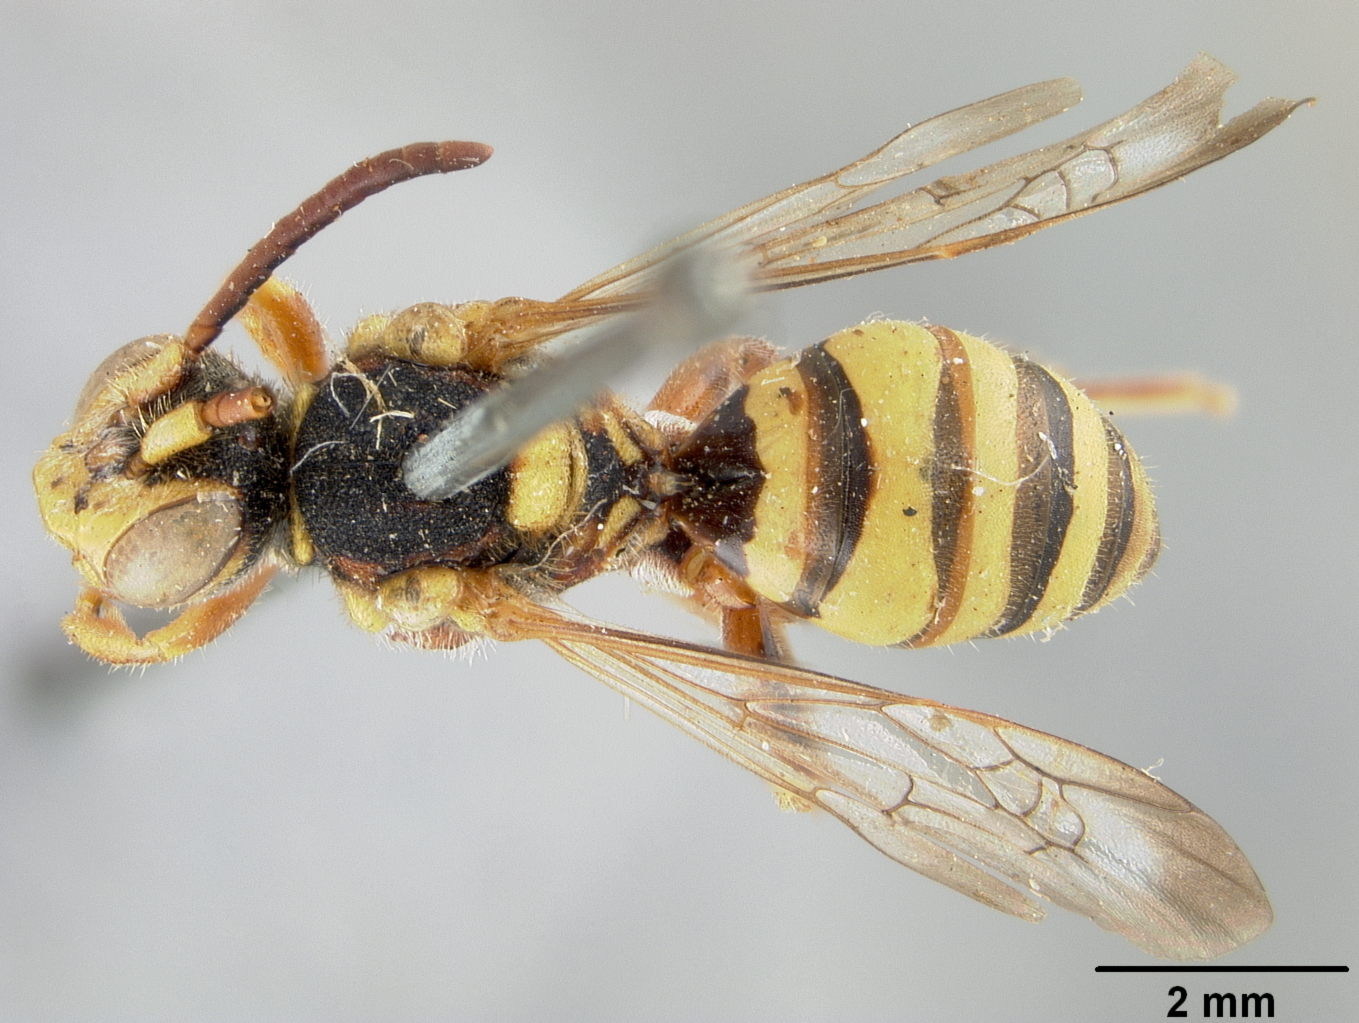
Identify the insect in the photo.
Nomada agynia
